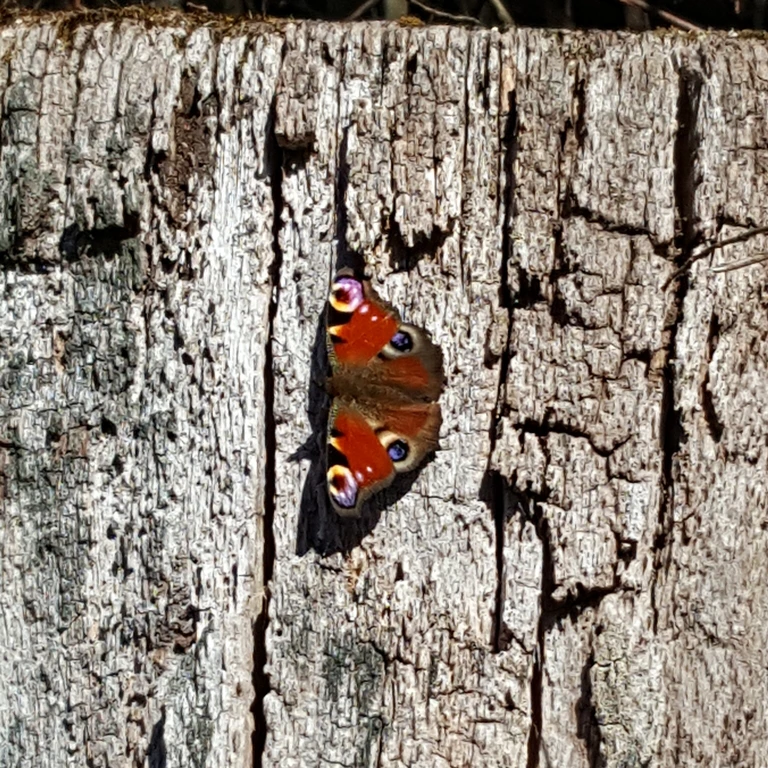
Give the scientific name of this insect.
Aglais io
